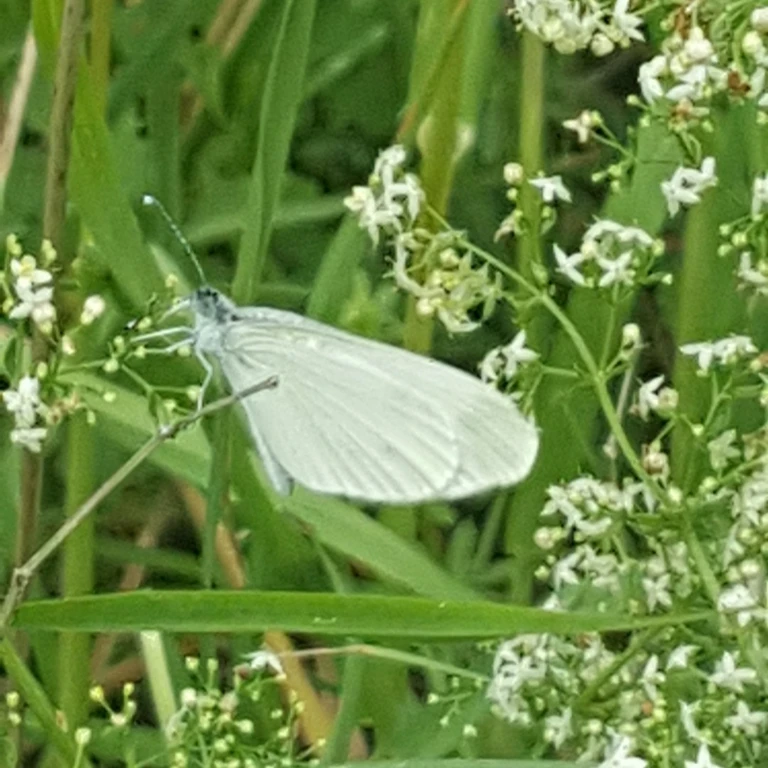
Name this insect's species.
Leptidea sinapis/juvernica
